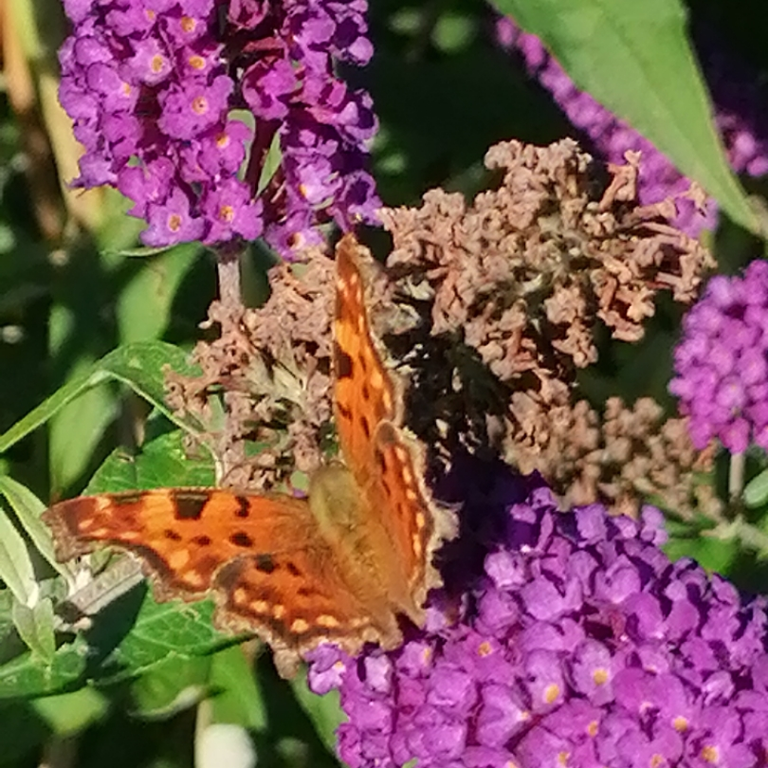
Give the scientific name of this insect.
Polygonia c-album
